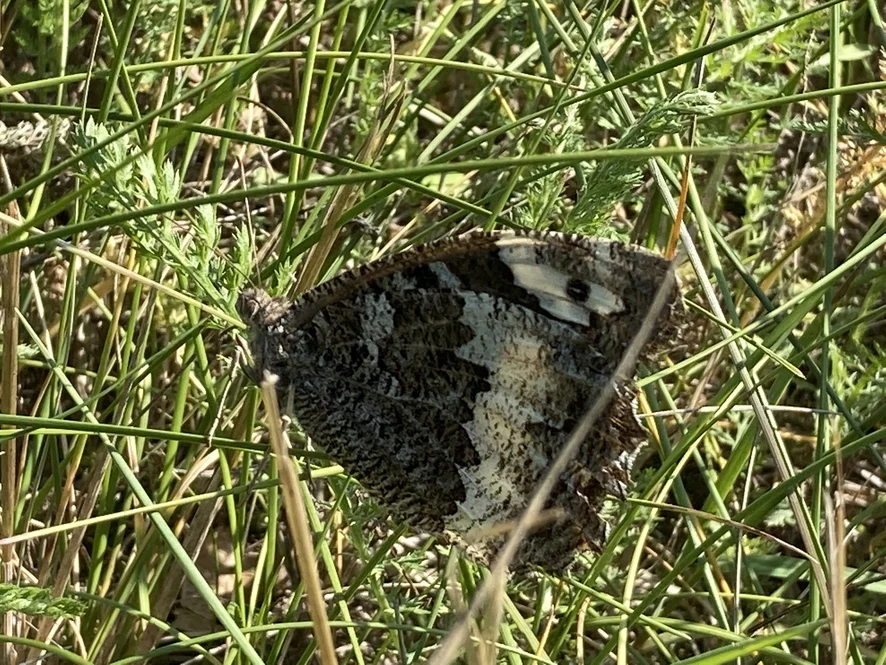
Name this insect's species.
Brintesia circe
